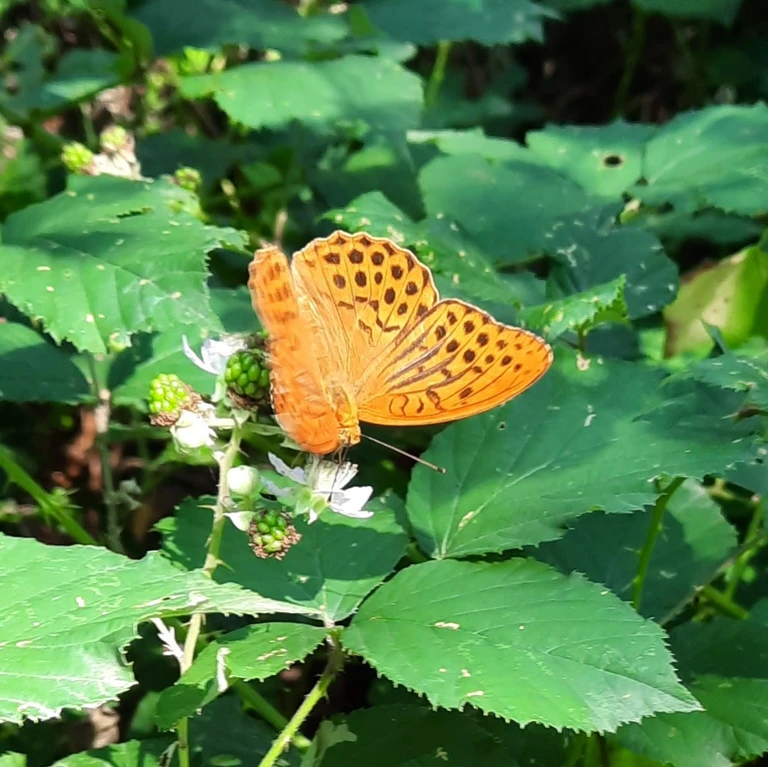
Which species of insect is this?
Argynnis paphia
